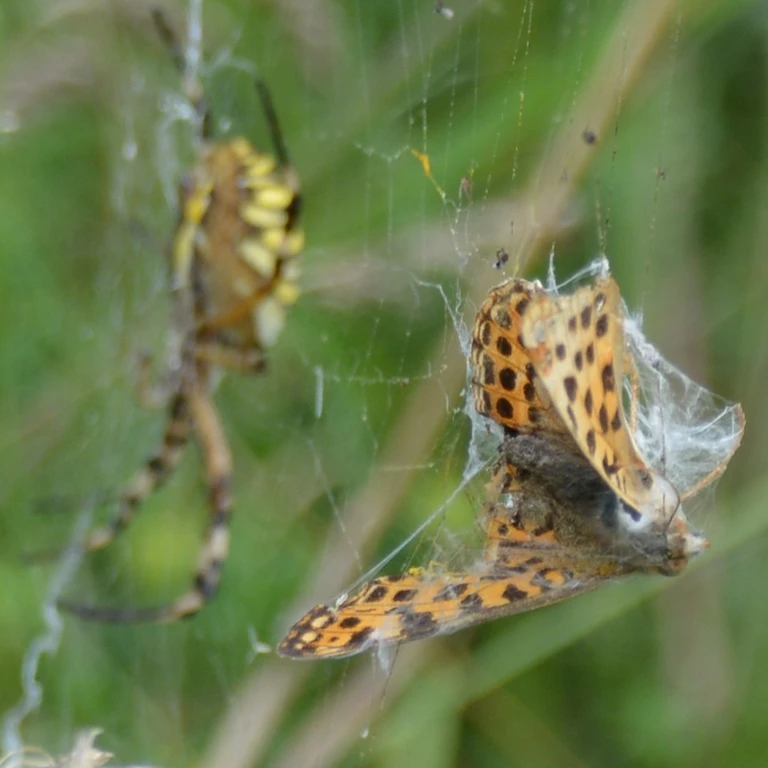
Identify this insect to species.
Issoria lathonia
